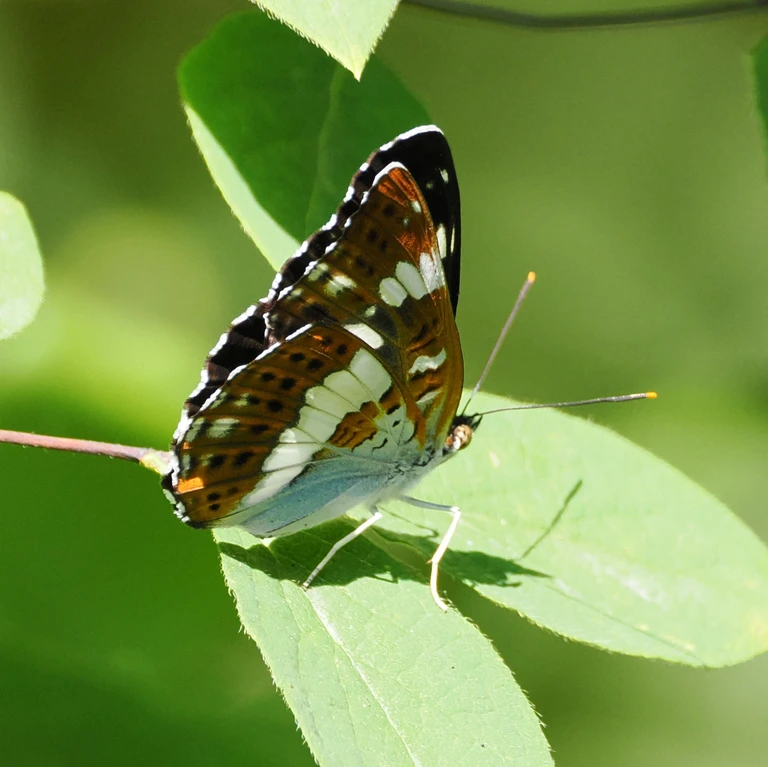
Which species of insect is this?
Limenitis camilla (also Ladoga camilla)
